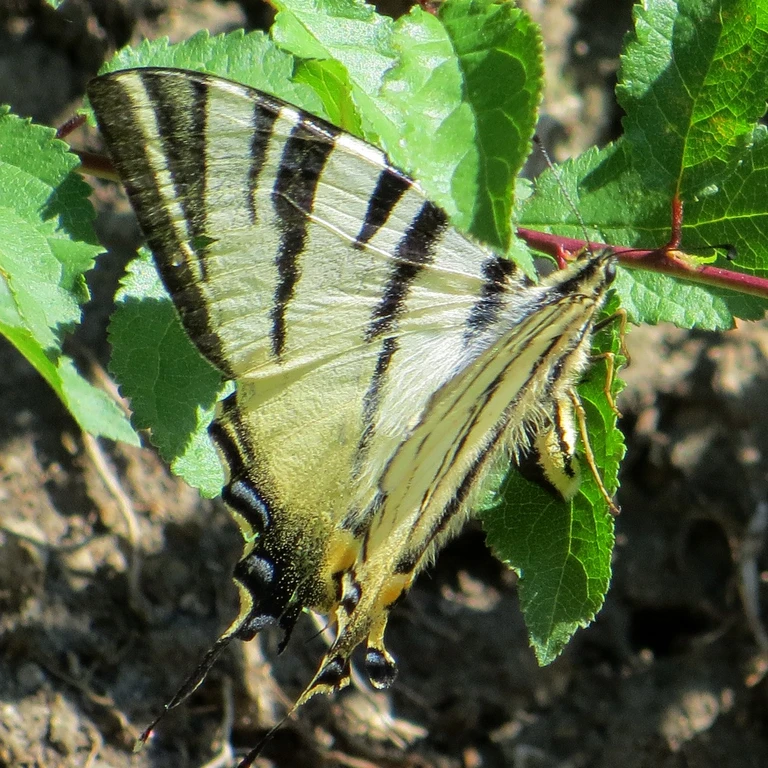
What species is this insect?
Iphiclides podalirius
